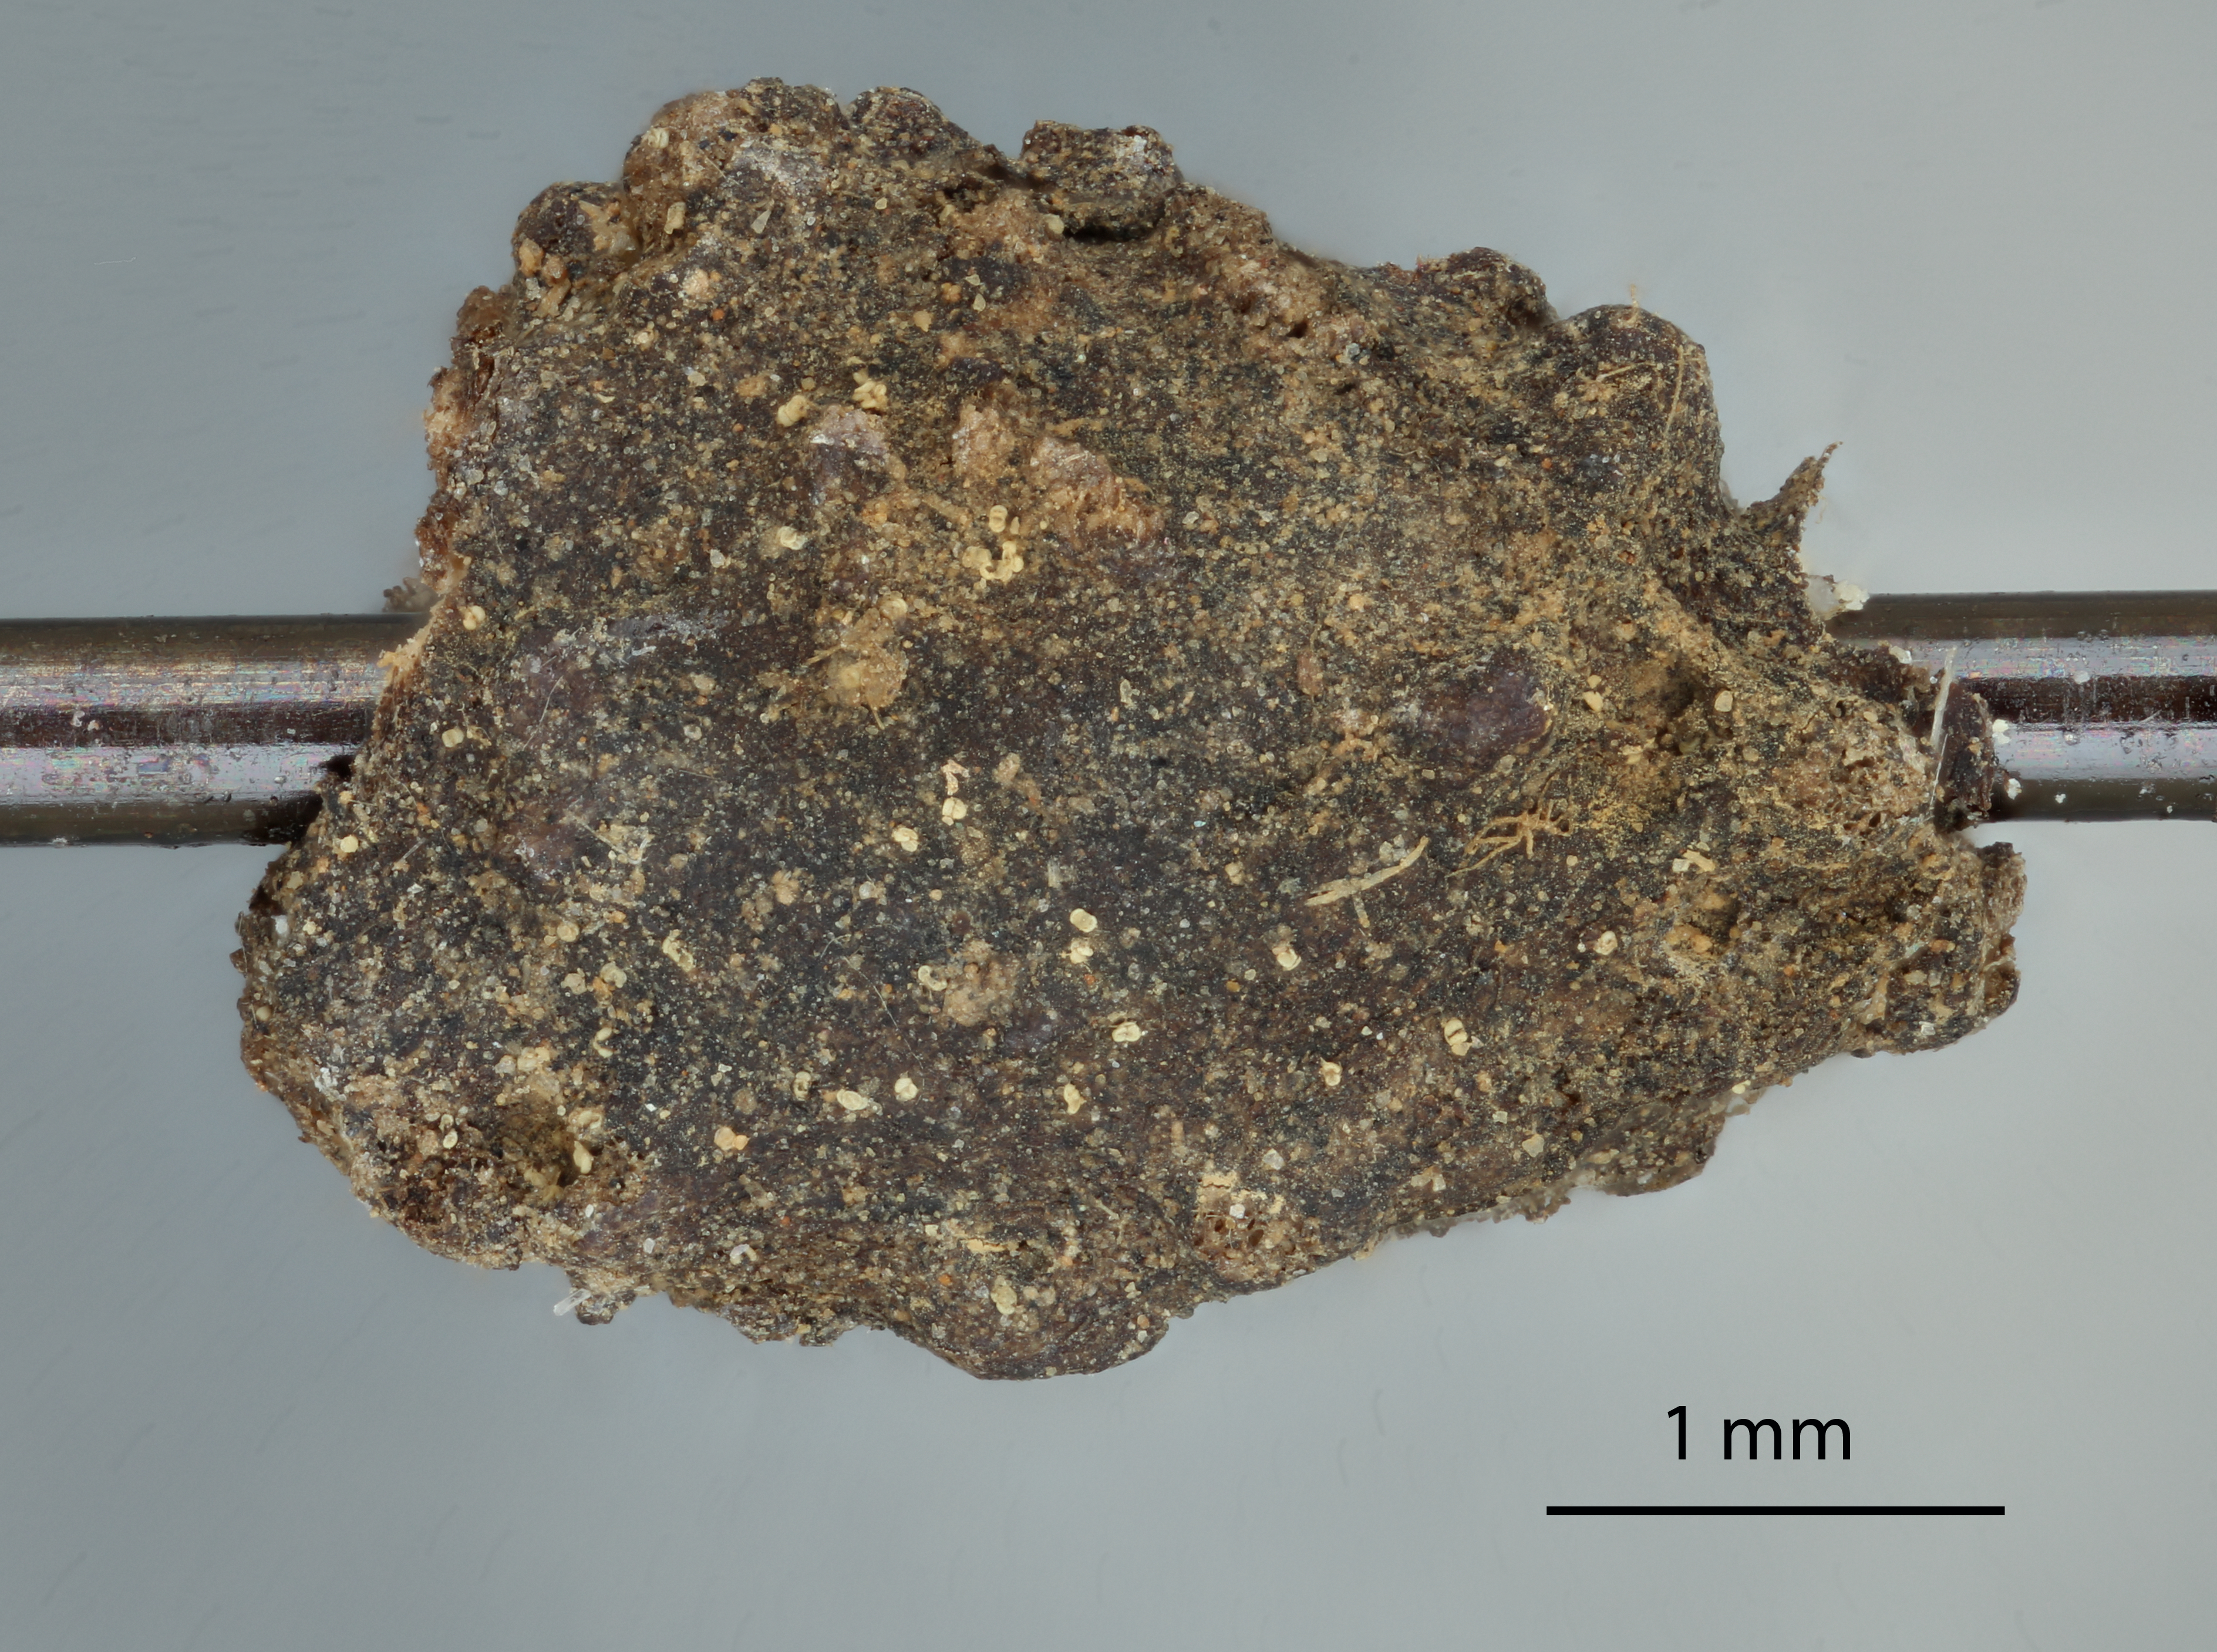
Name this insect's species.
Callirhytis glandulosa
